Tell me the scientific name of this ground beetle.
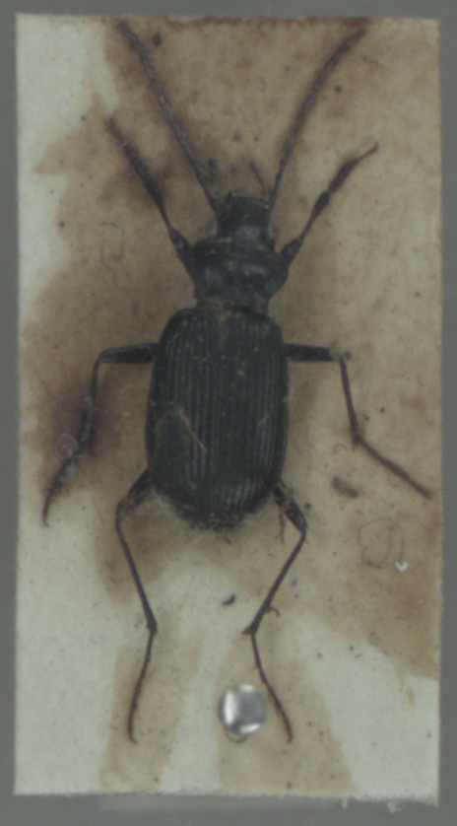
Nebria rufescens
